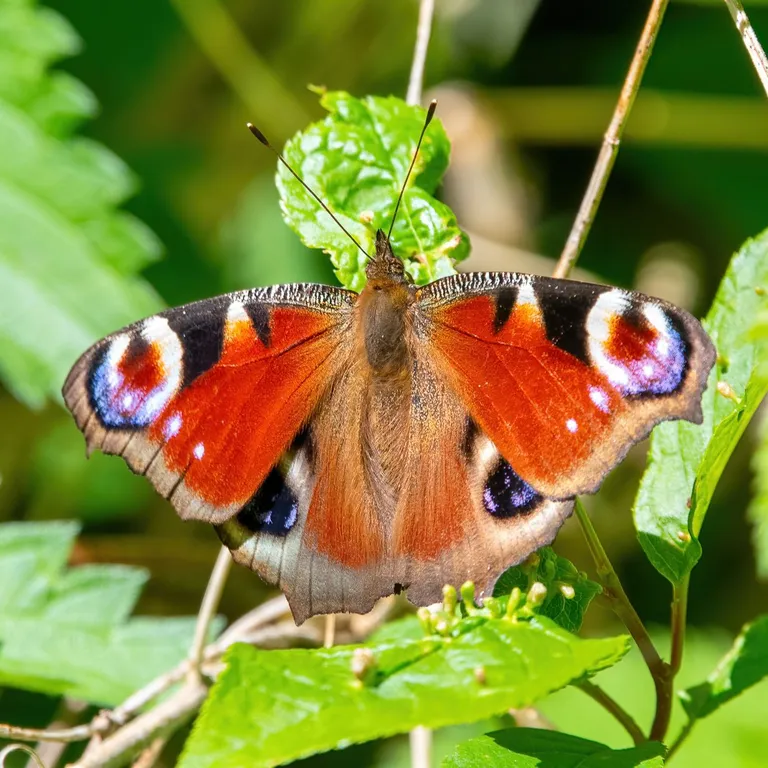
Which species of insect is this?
Aglais io
